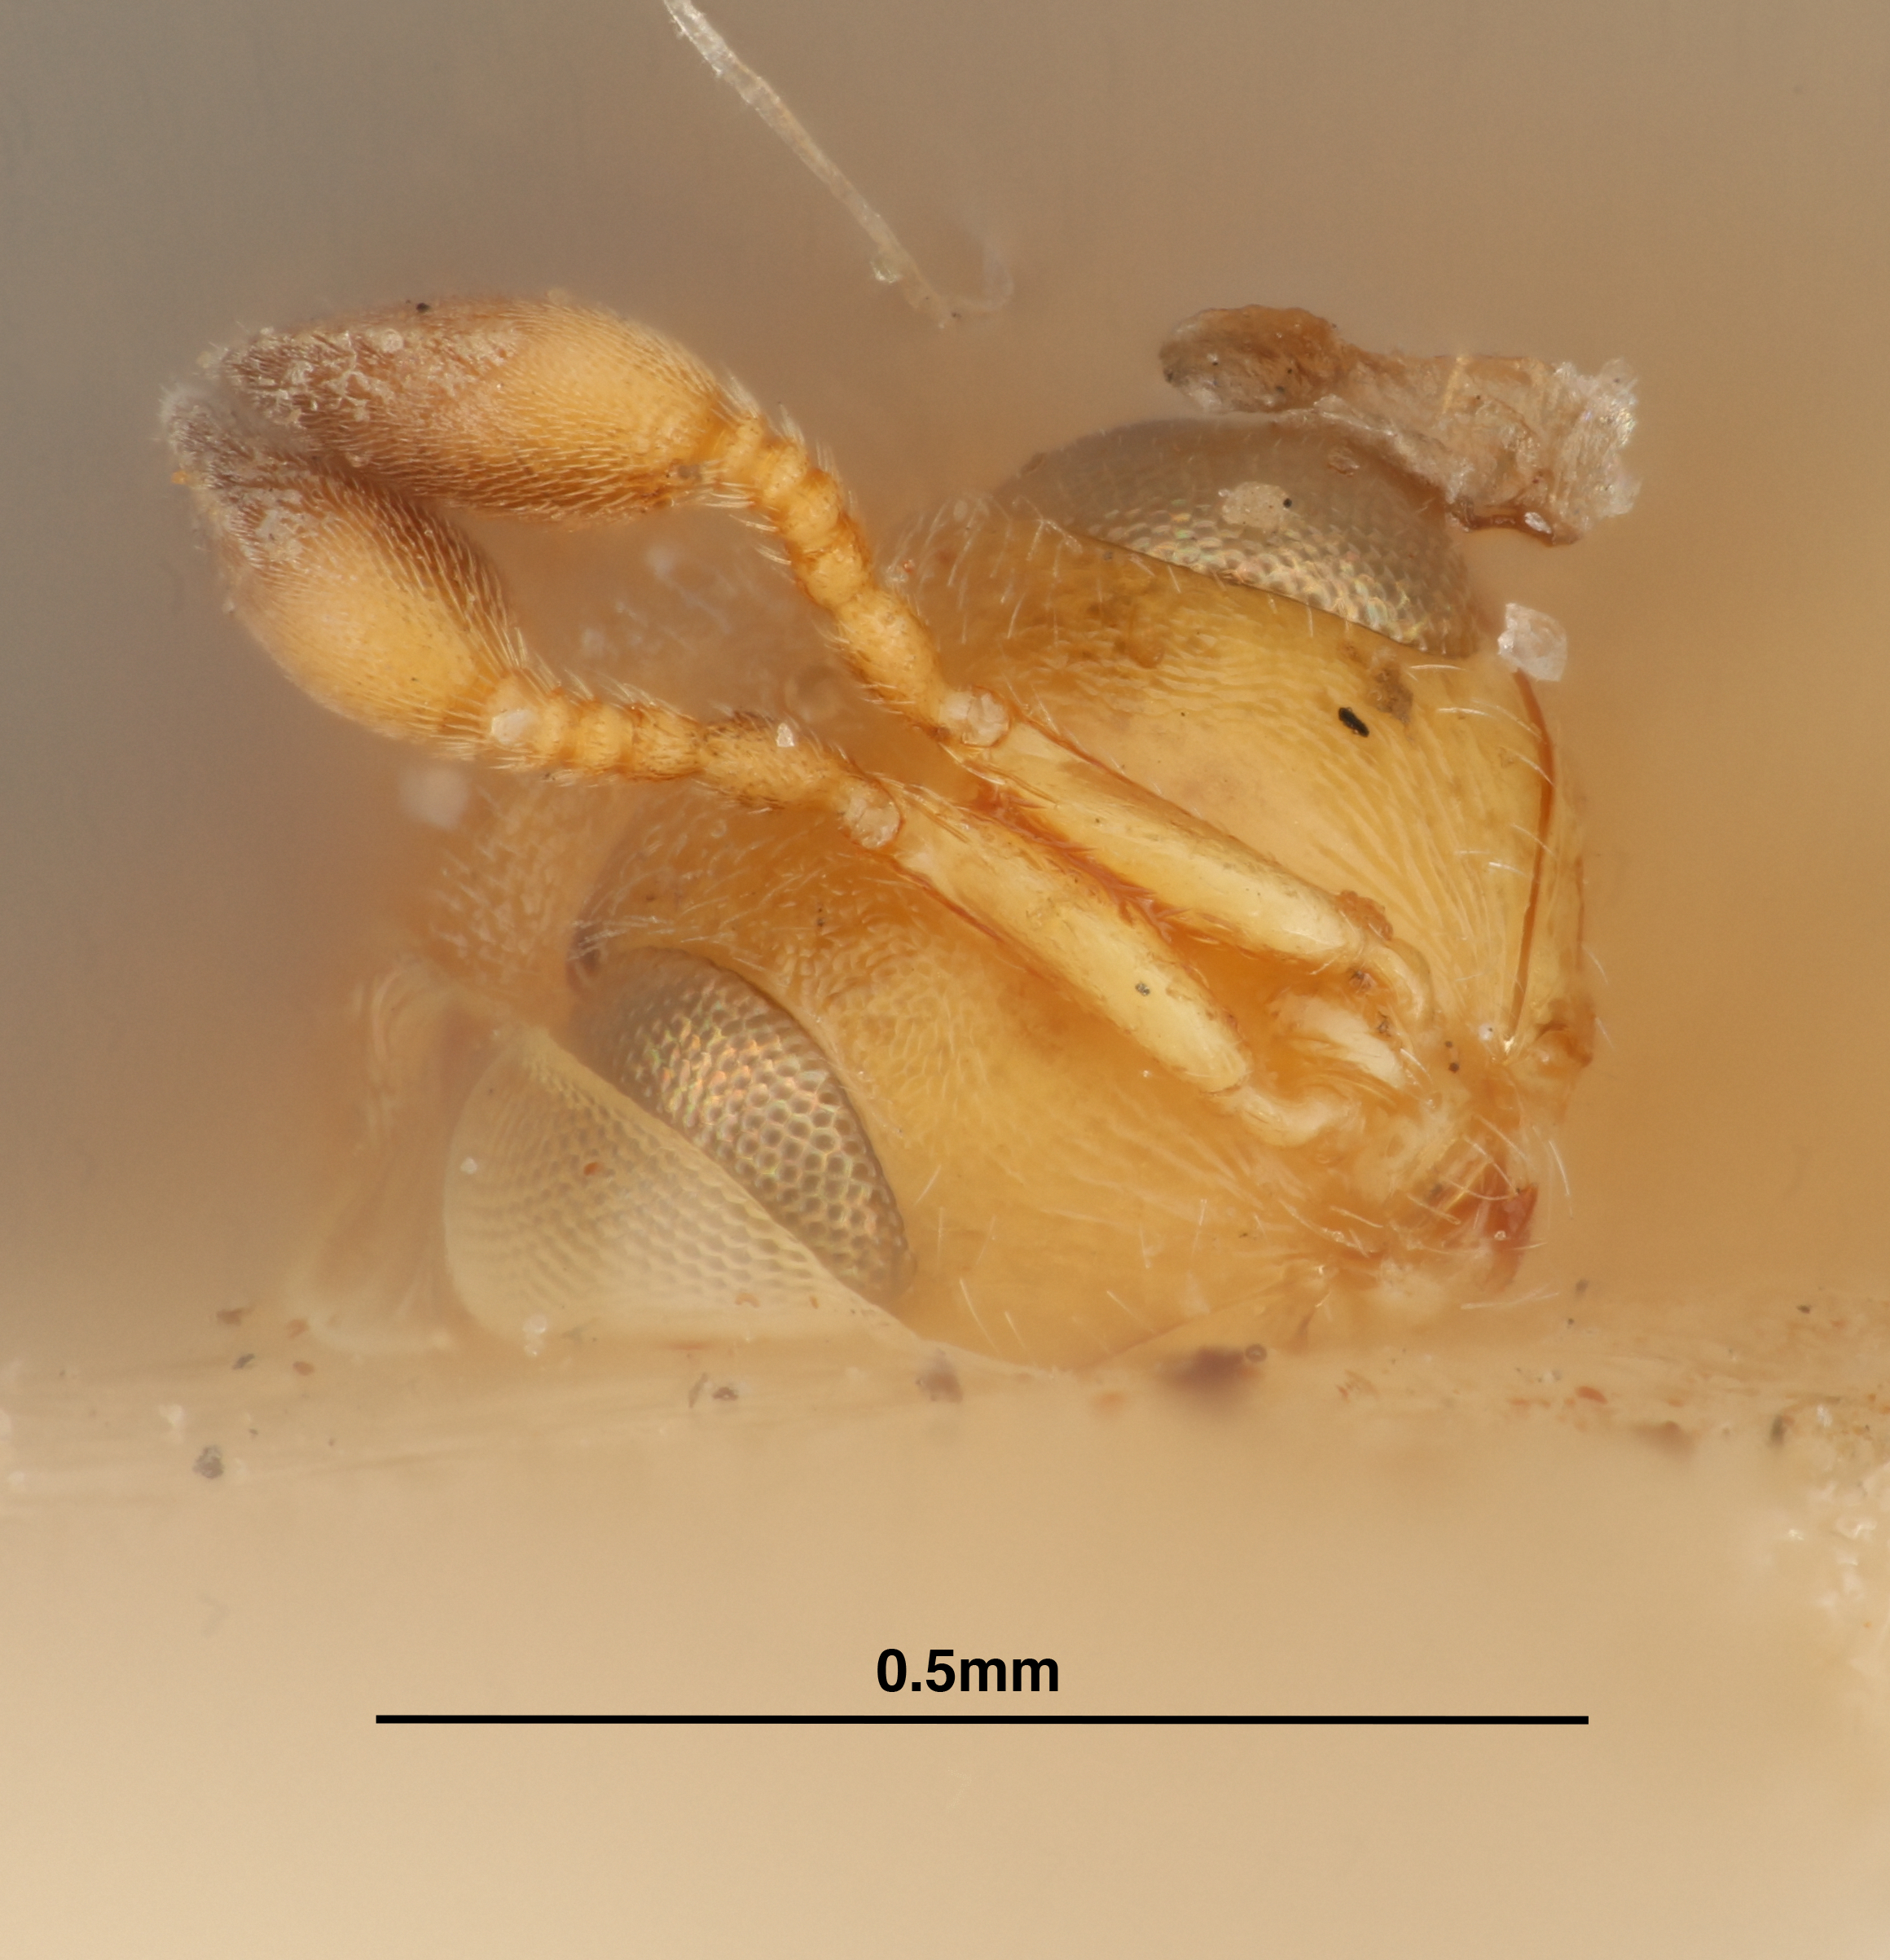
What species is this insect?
Ceratobaeus auratus
